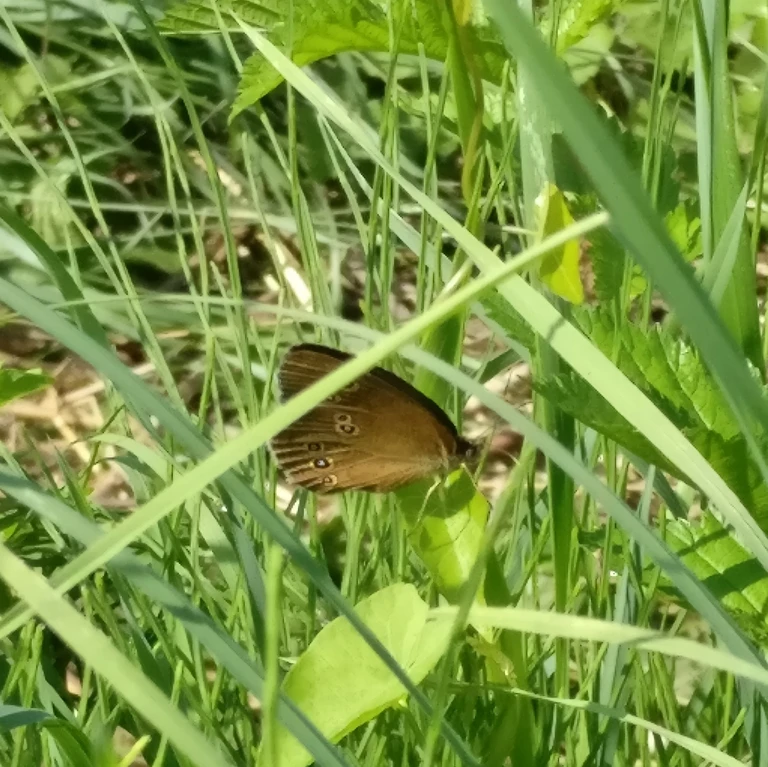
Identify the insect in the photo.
Aphantopus hyperantus
